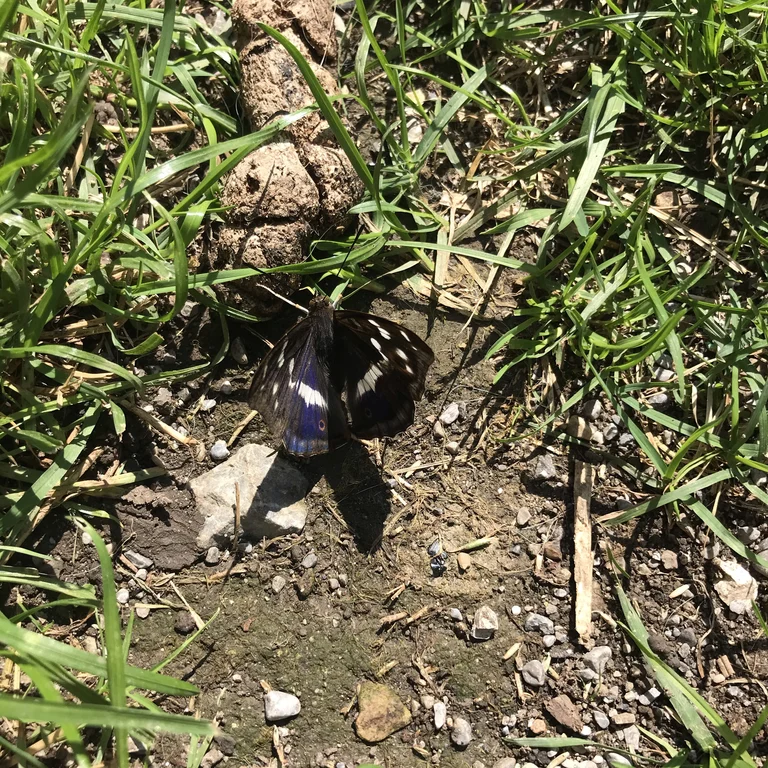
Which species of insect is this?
Apatura iris
